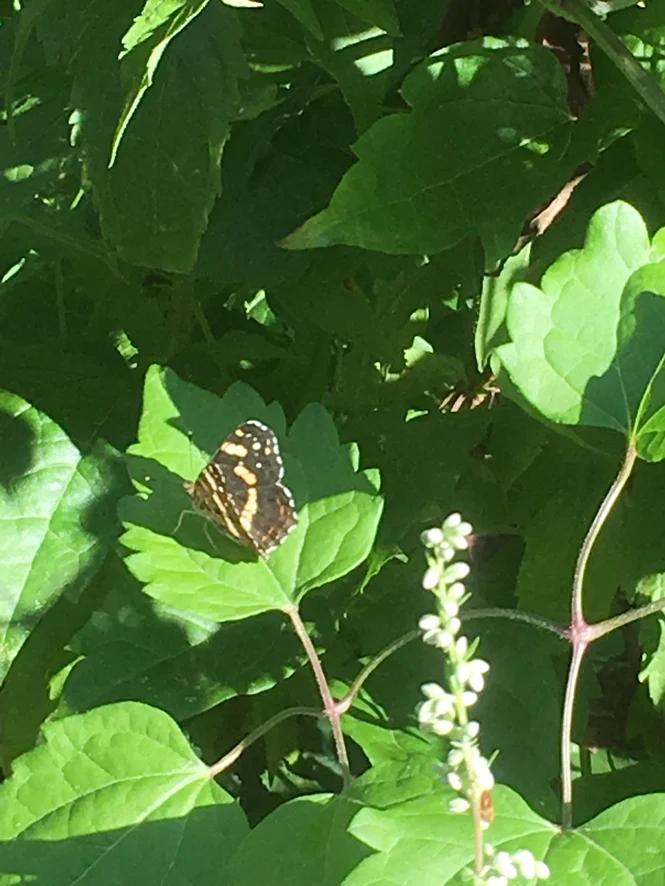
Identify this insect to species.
Araschnia levana
